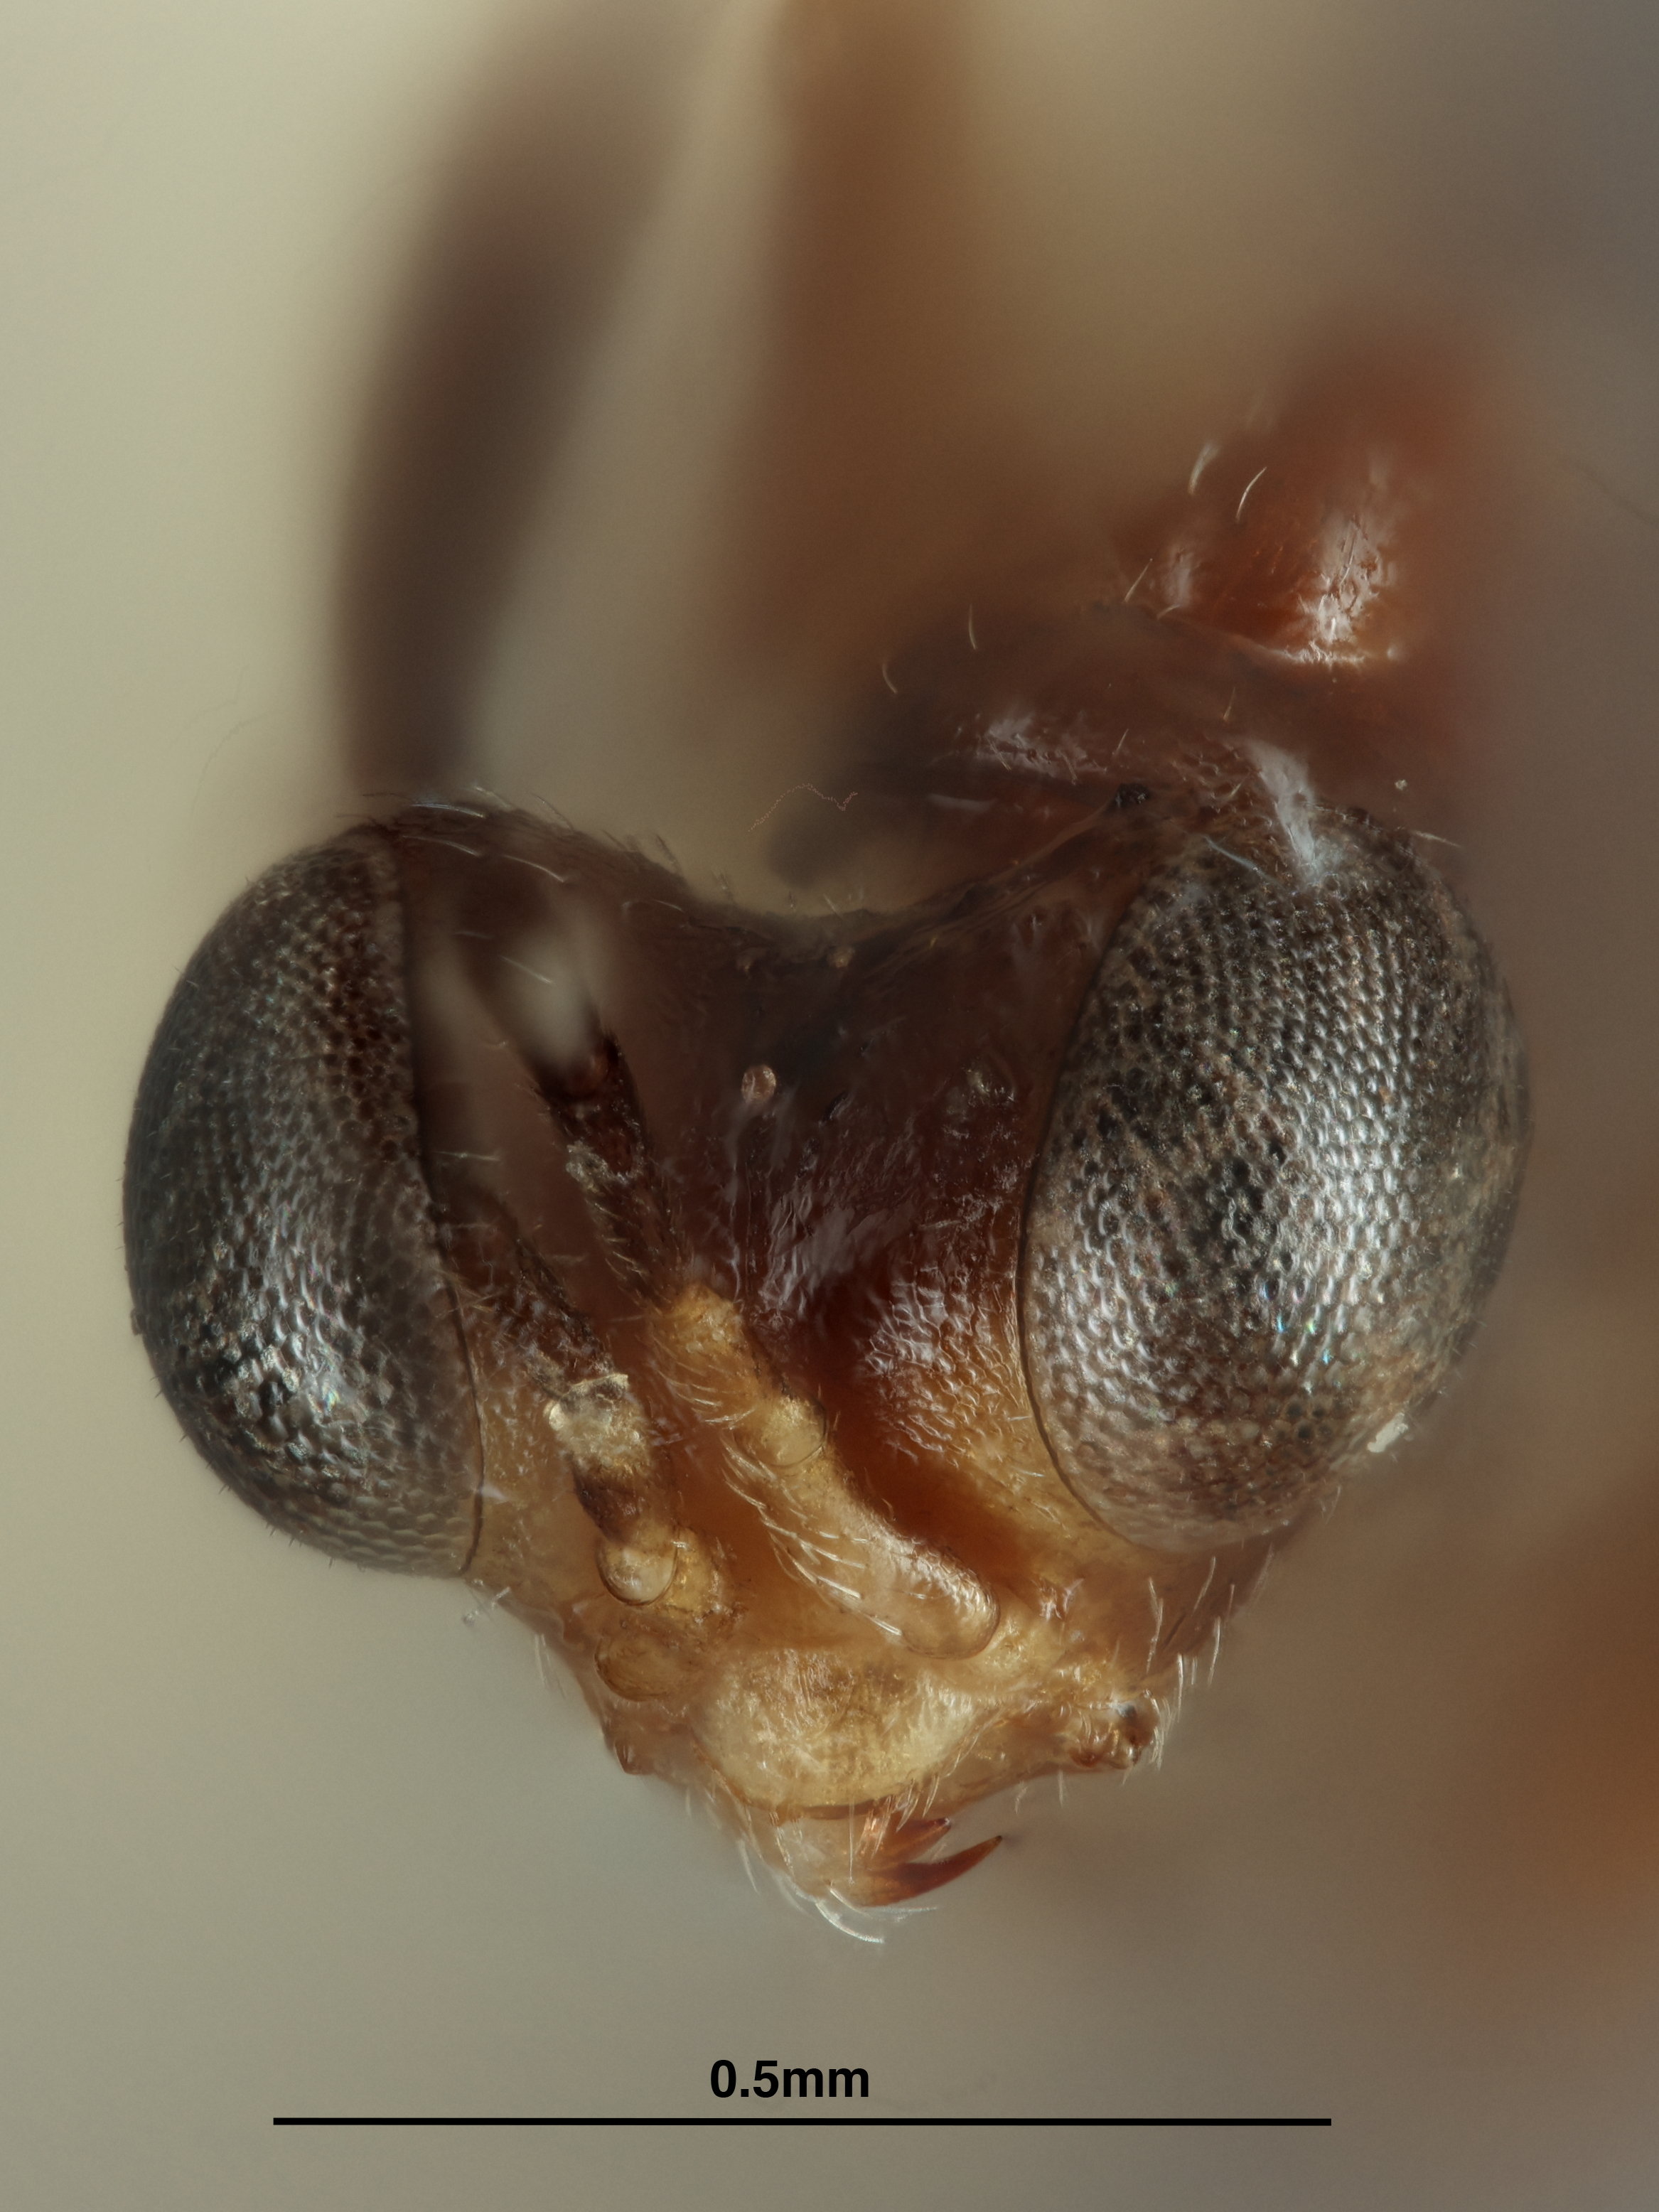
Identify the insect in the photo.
Pseudogonatopus similis
